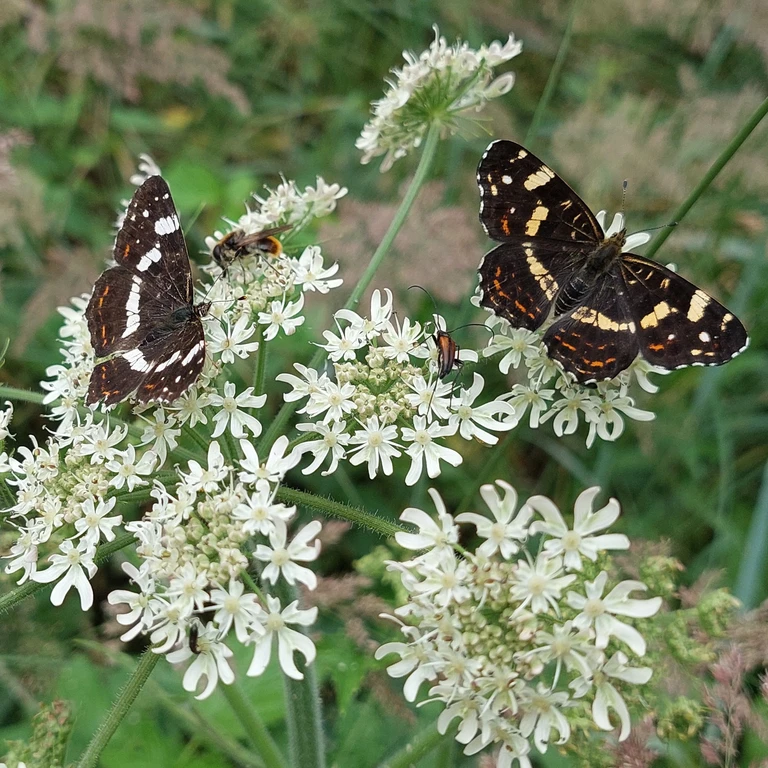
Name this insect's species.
Araschnia levana
